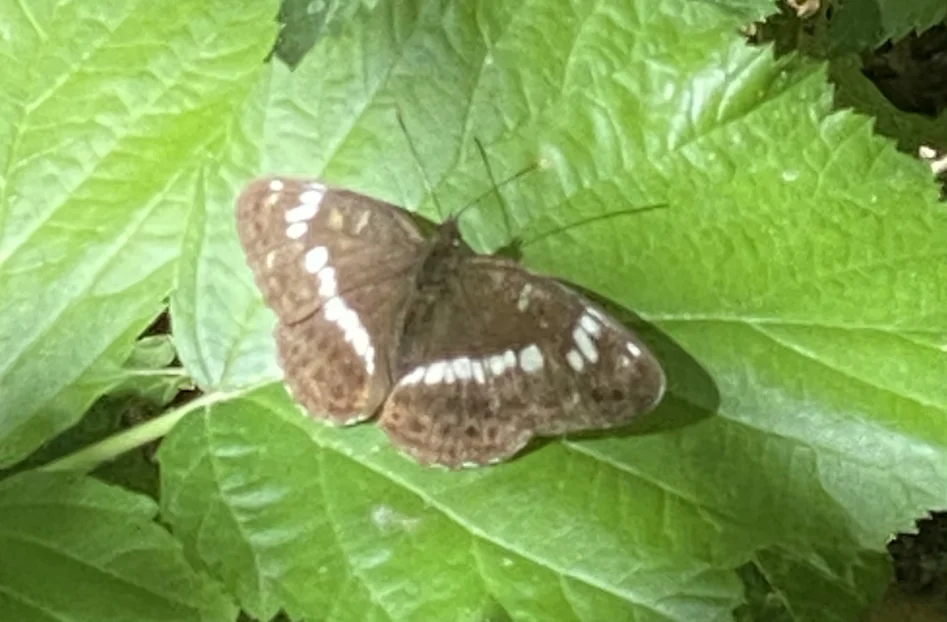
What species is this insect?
Limenitis camilla (also Ladoga camilla)
